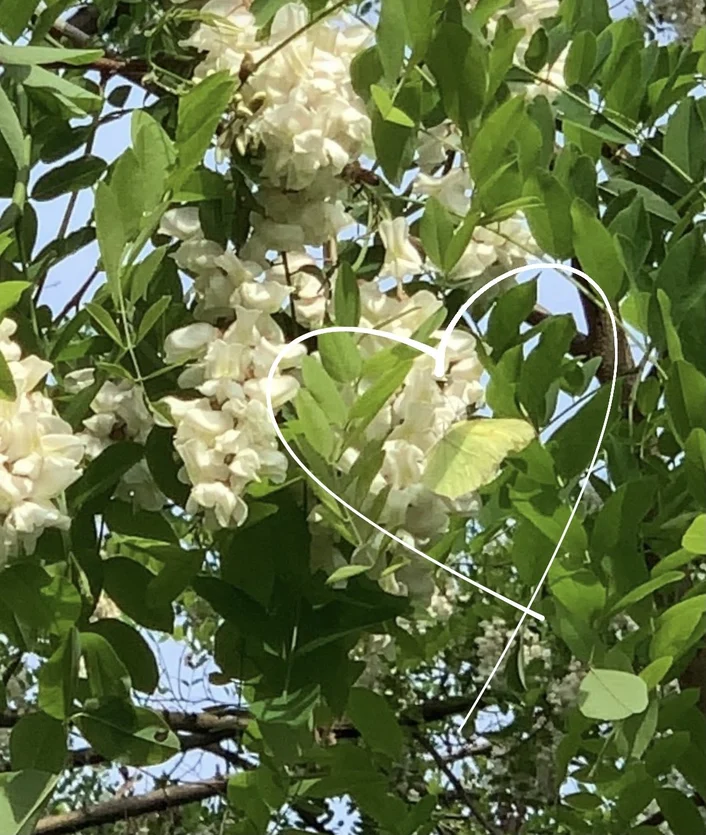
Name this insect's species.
Gonepteryx rhamni
